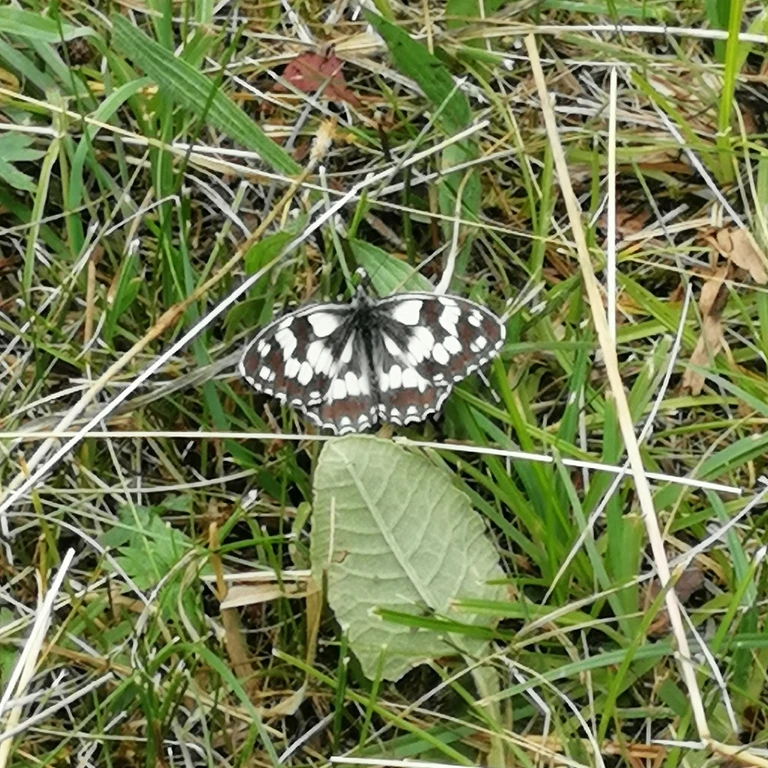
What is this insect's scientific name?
Melanargia galathea
